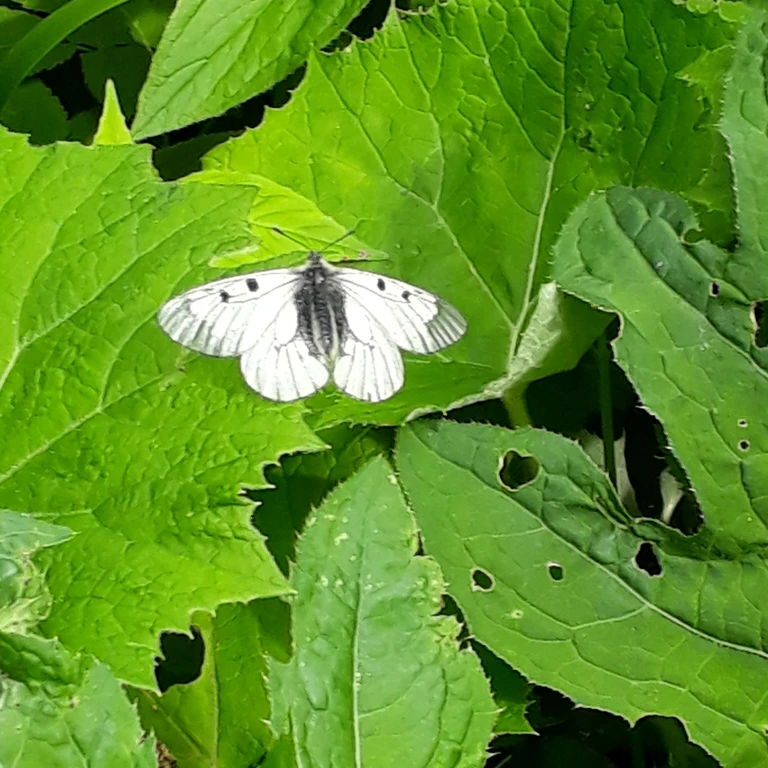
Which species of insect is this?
Parnassius mnemosyne
